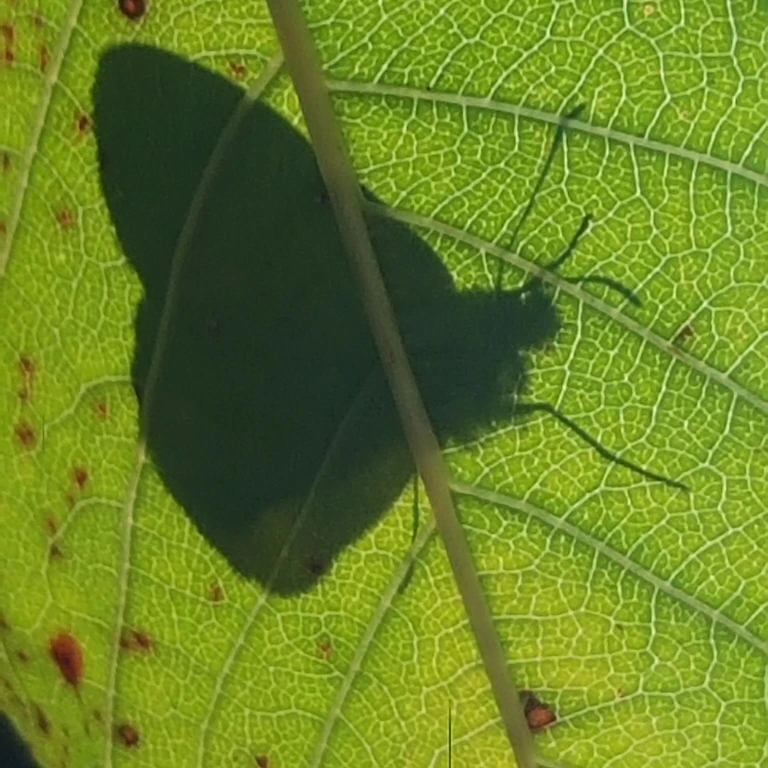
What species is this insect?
Coenonympha arcania
